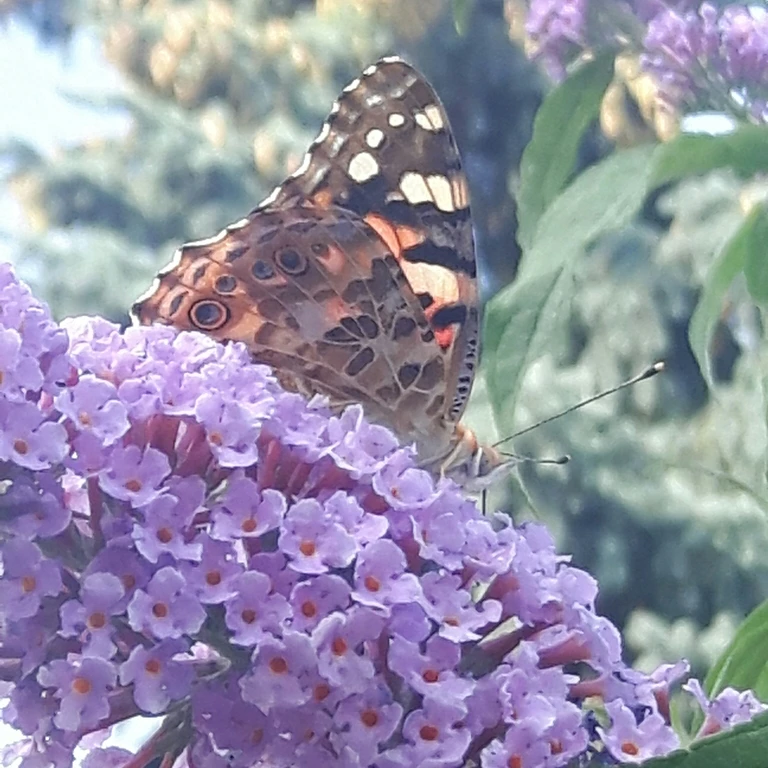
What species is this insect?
Vanessa cardui
